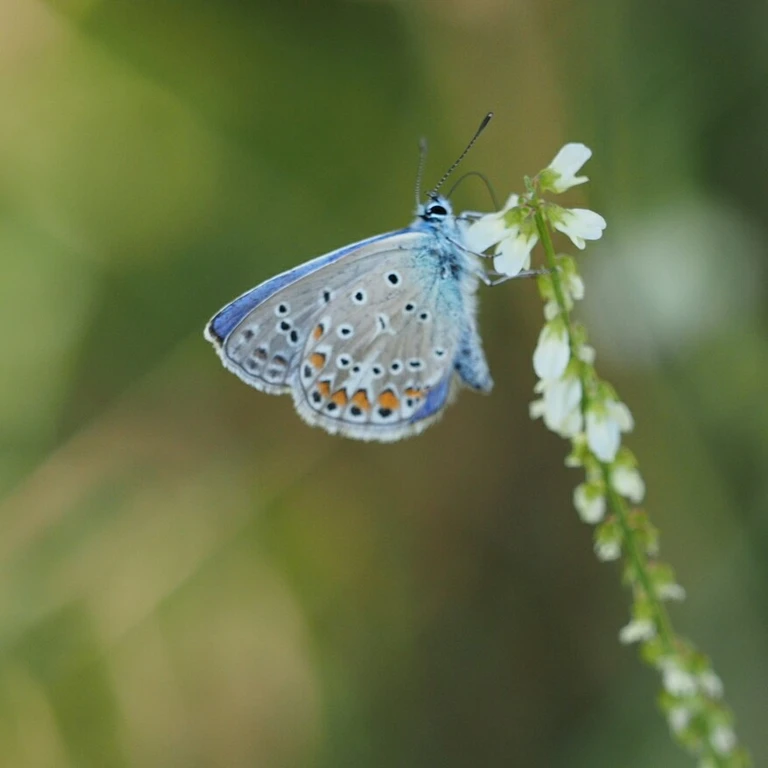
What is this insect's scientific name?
Polyommatus icarus
